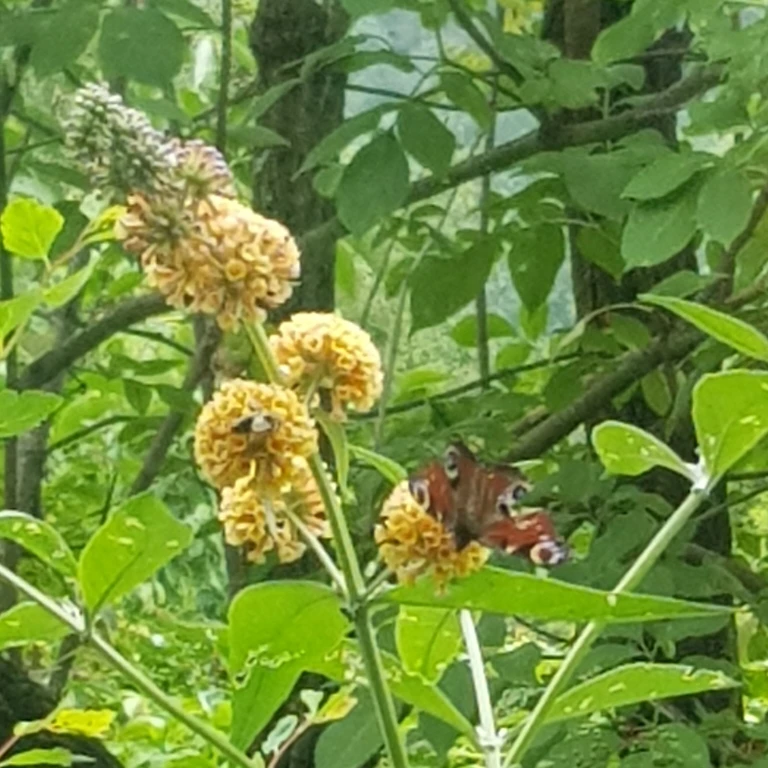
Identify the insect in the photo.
Aglais io
